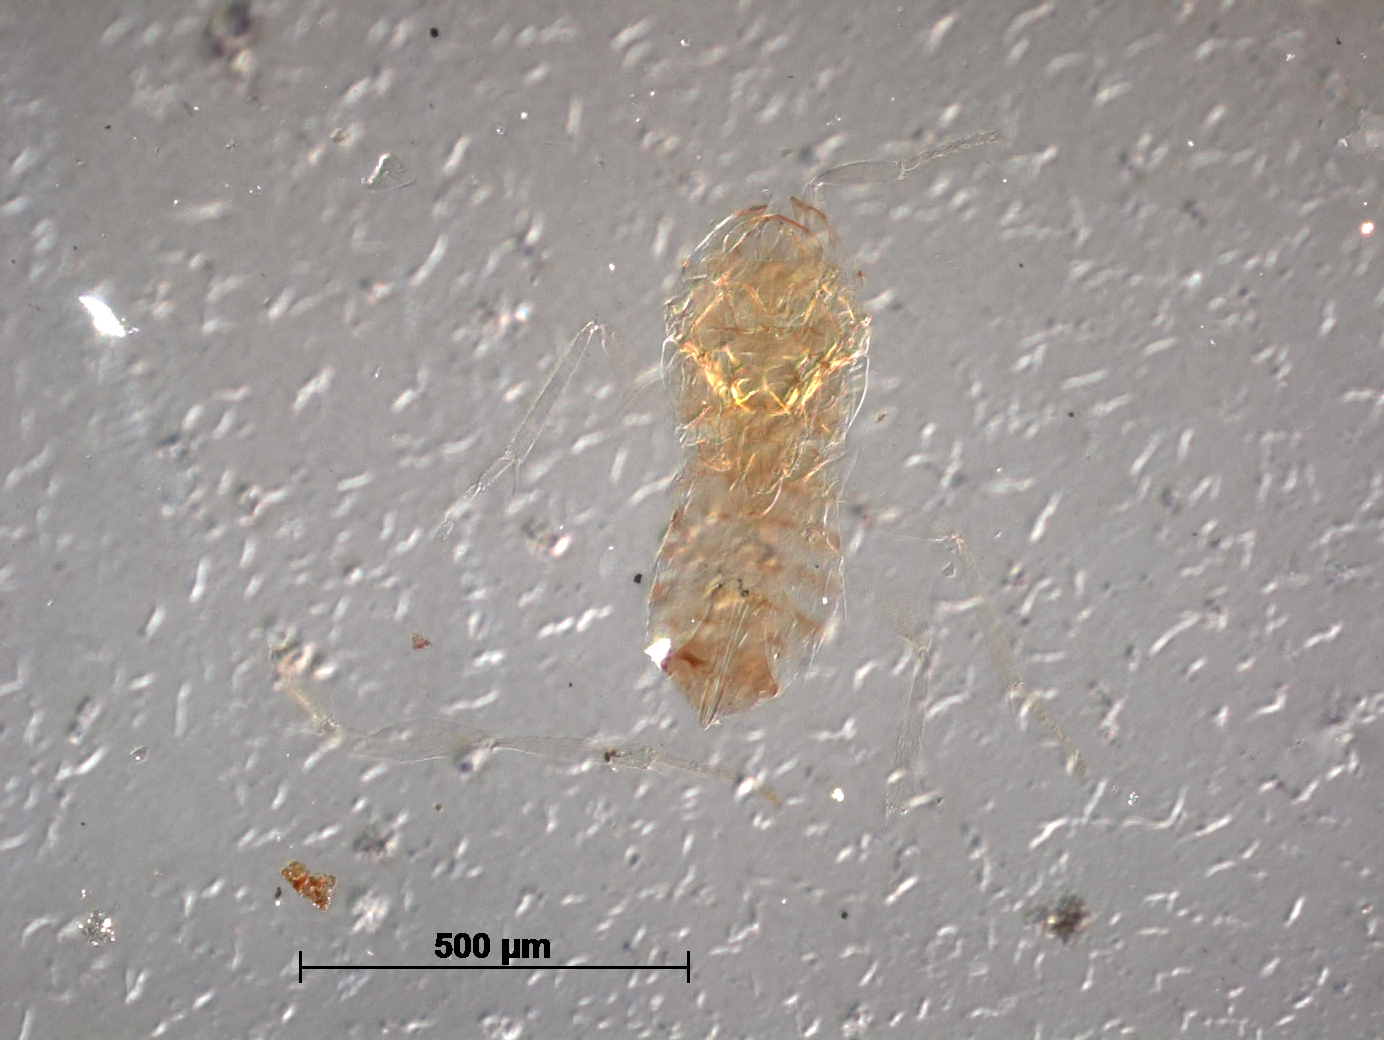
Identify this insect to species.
Coccophagus srilankaensis
